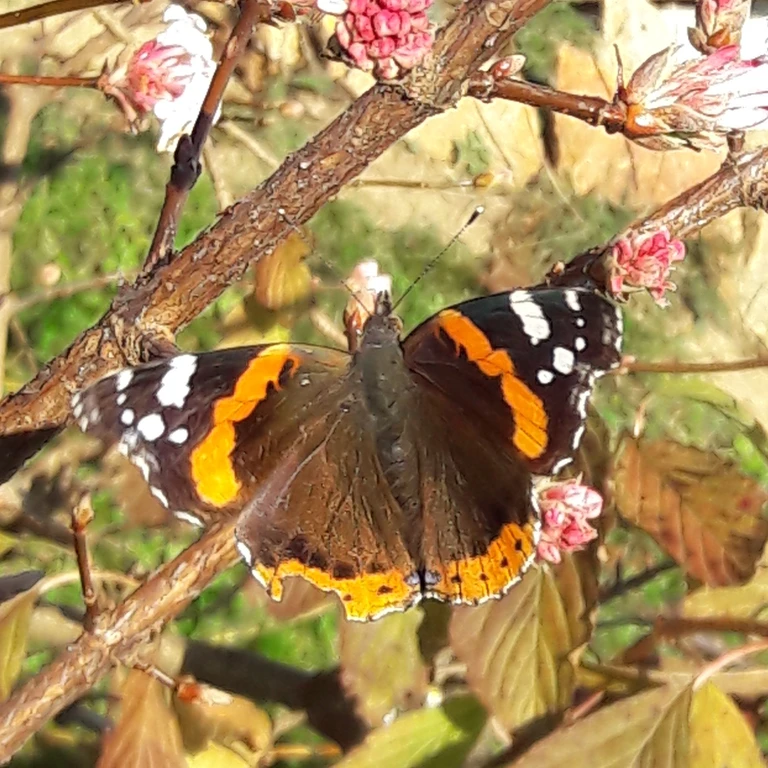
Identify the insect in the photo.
Vanessa atalanta
